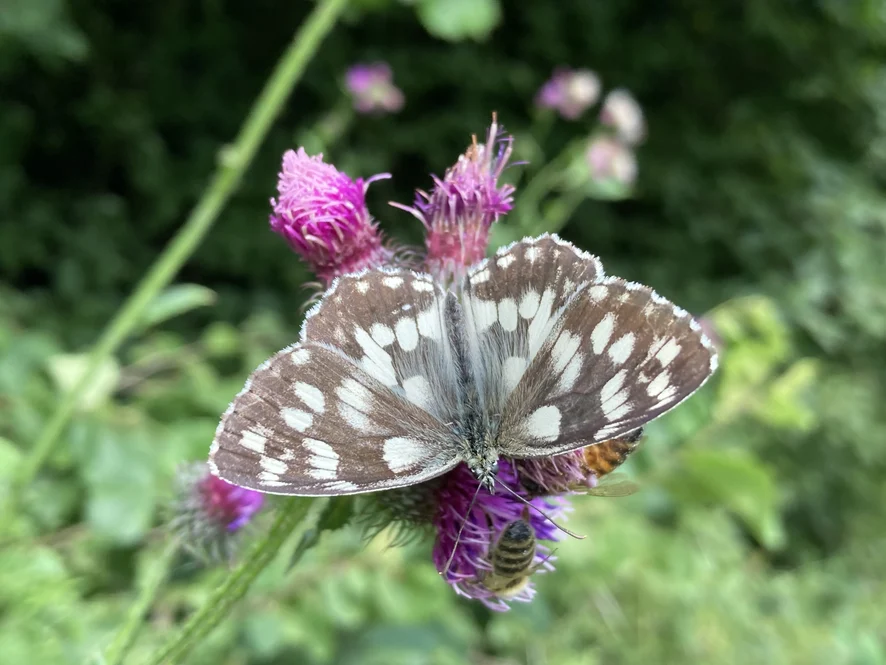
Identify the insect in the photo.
Melanargia galathea
